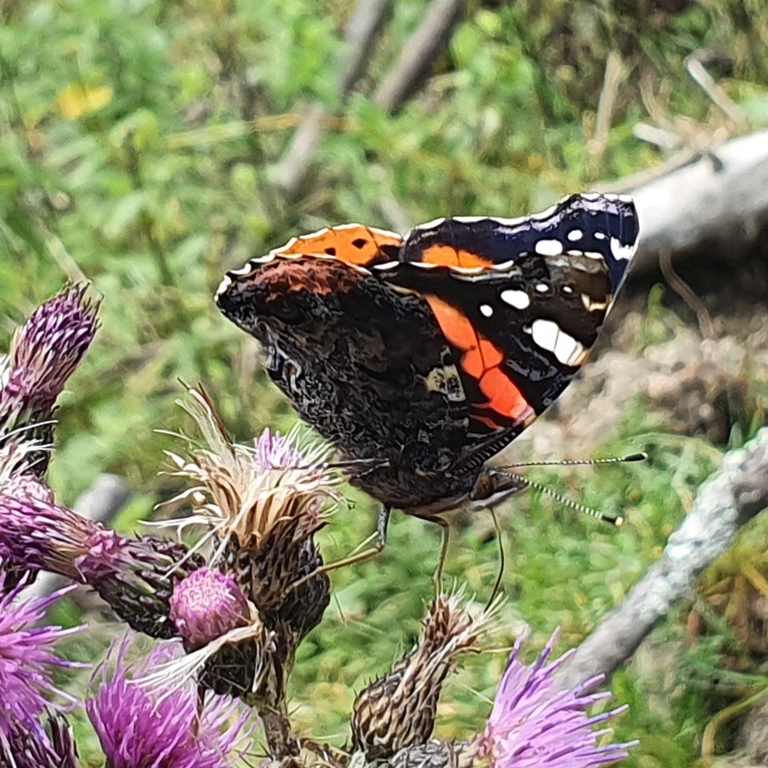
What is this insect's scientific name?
Vanessa atalanta
